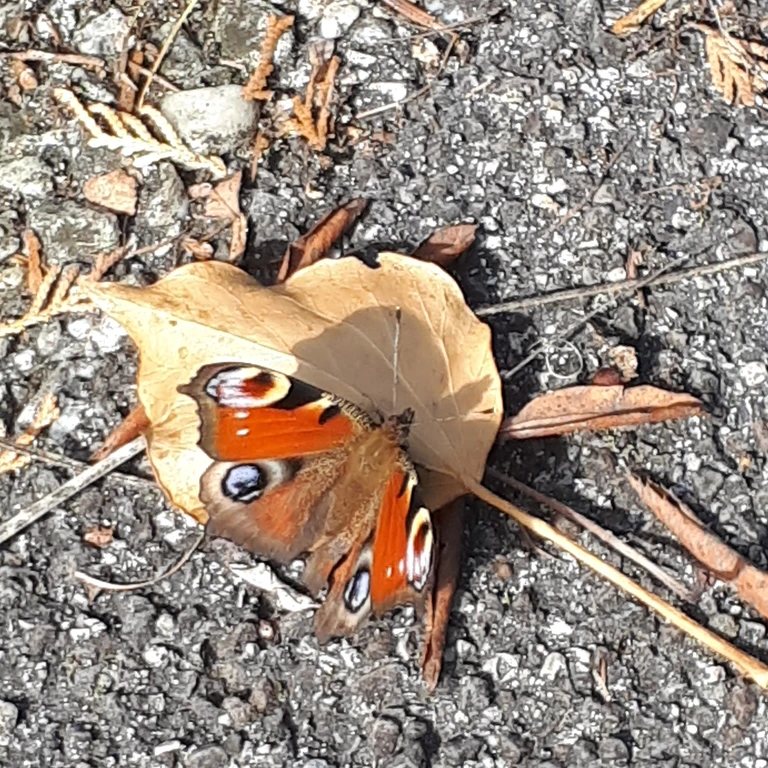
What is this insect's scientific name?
Aglais io
